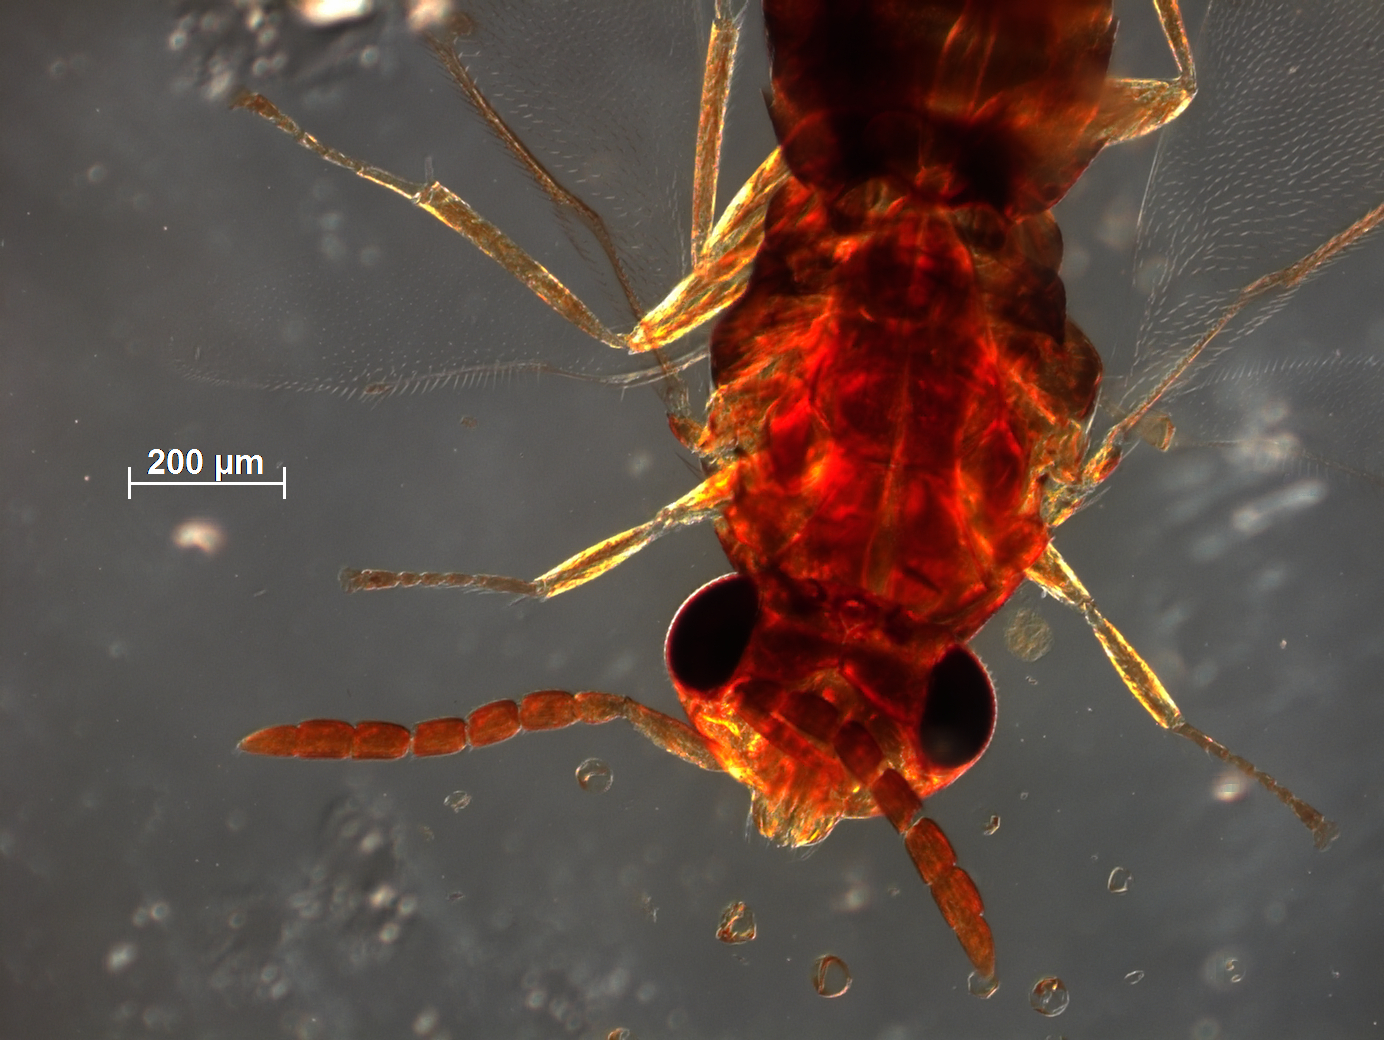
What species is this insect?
Coccophagus mariformis
